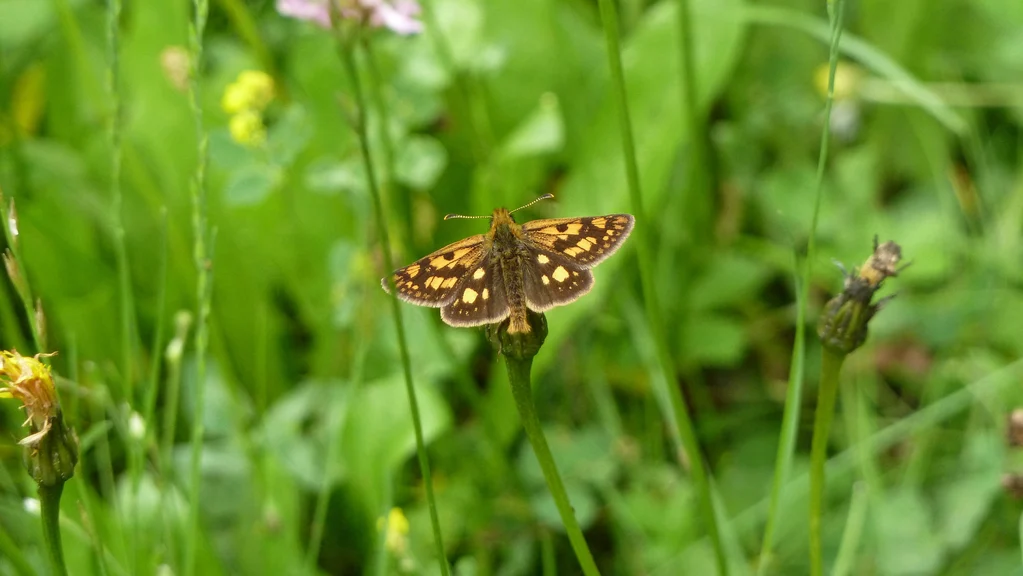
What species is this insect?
Carterocephalus palaemon
